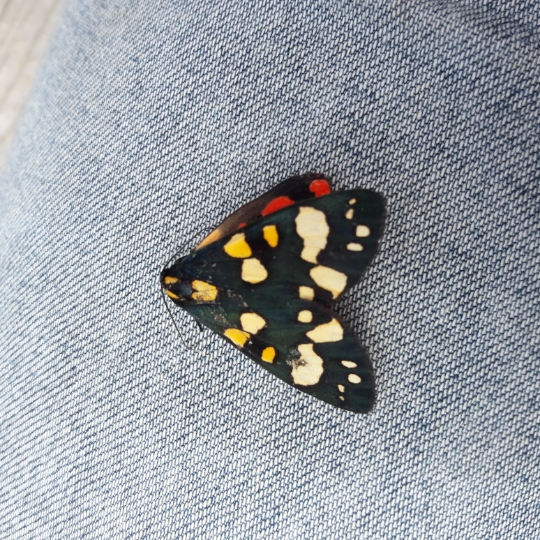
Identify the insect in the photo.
Callimorpha dominula
